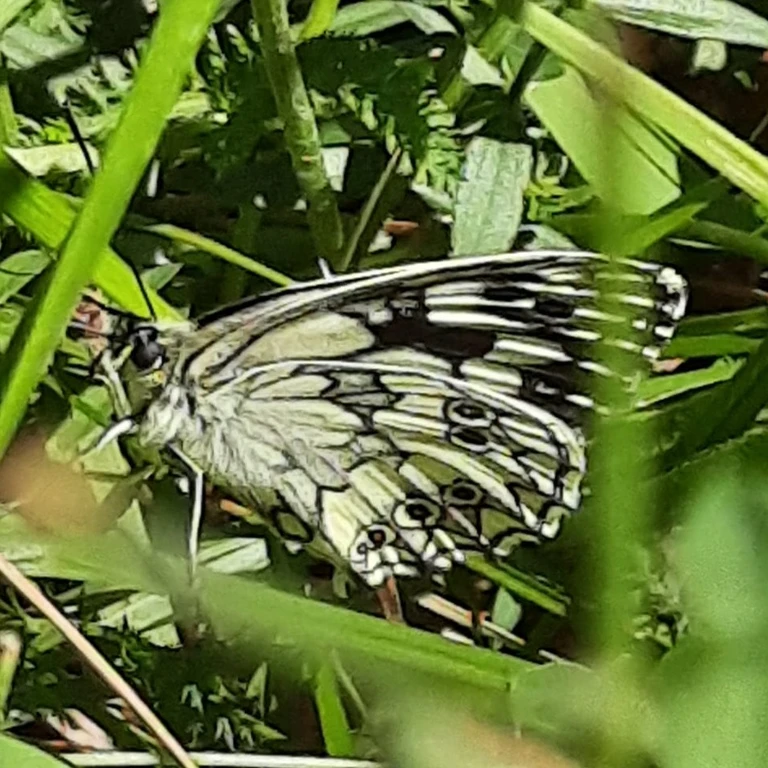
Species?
Melanargia galathea
